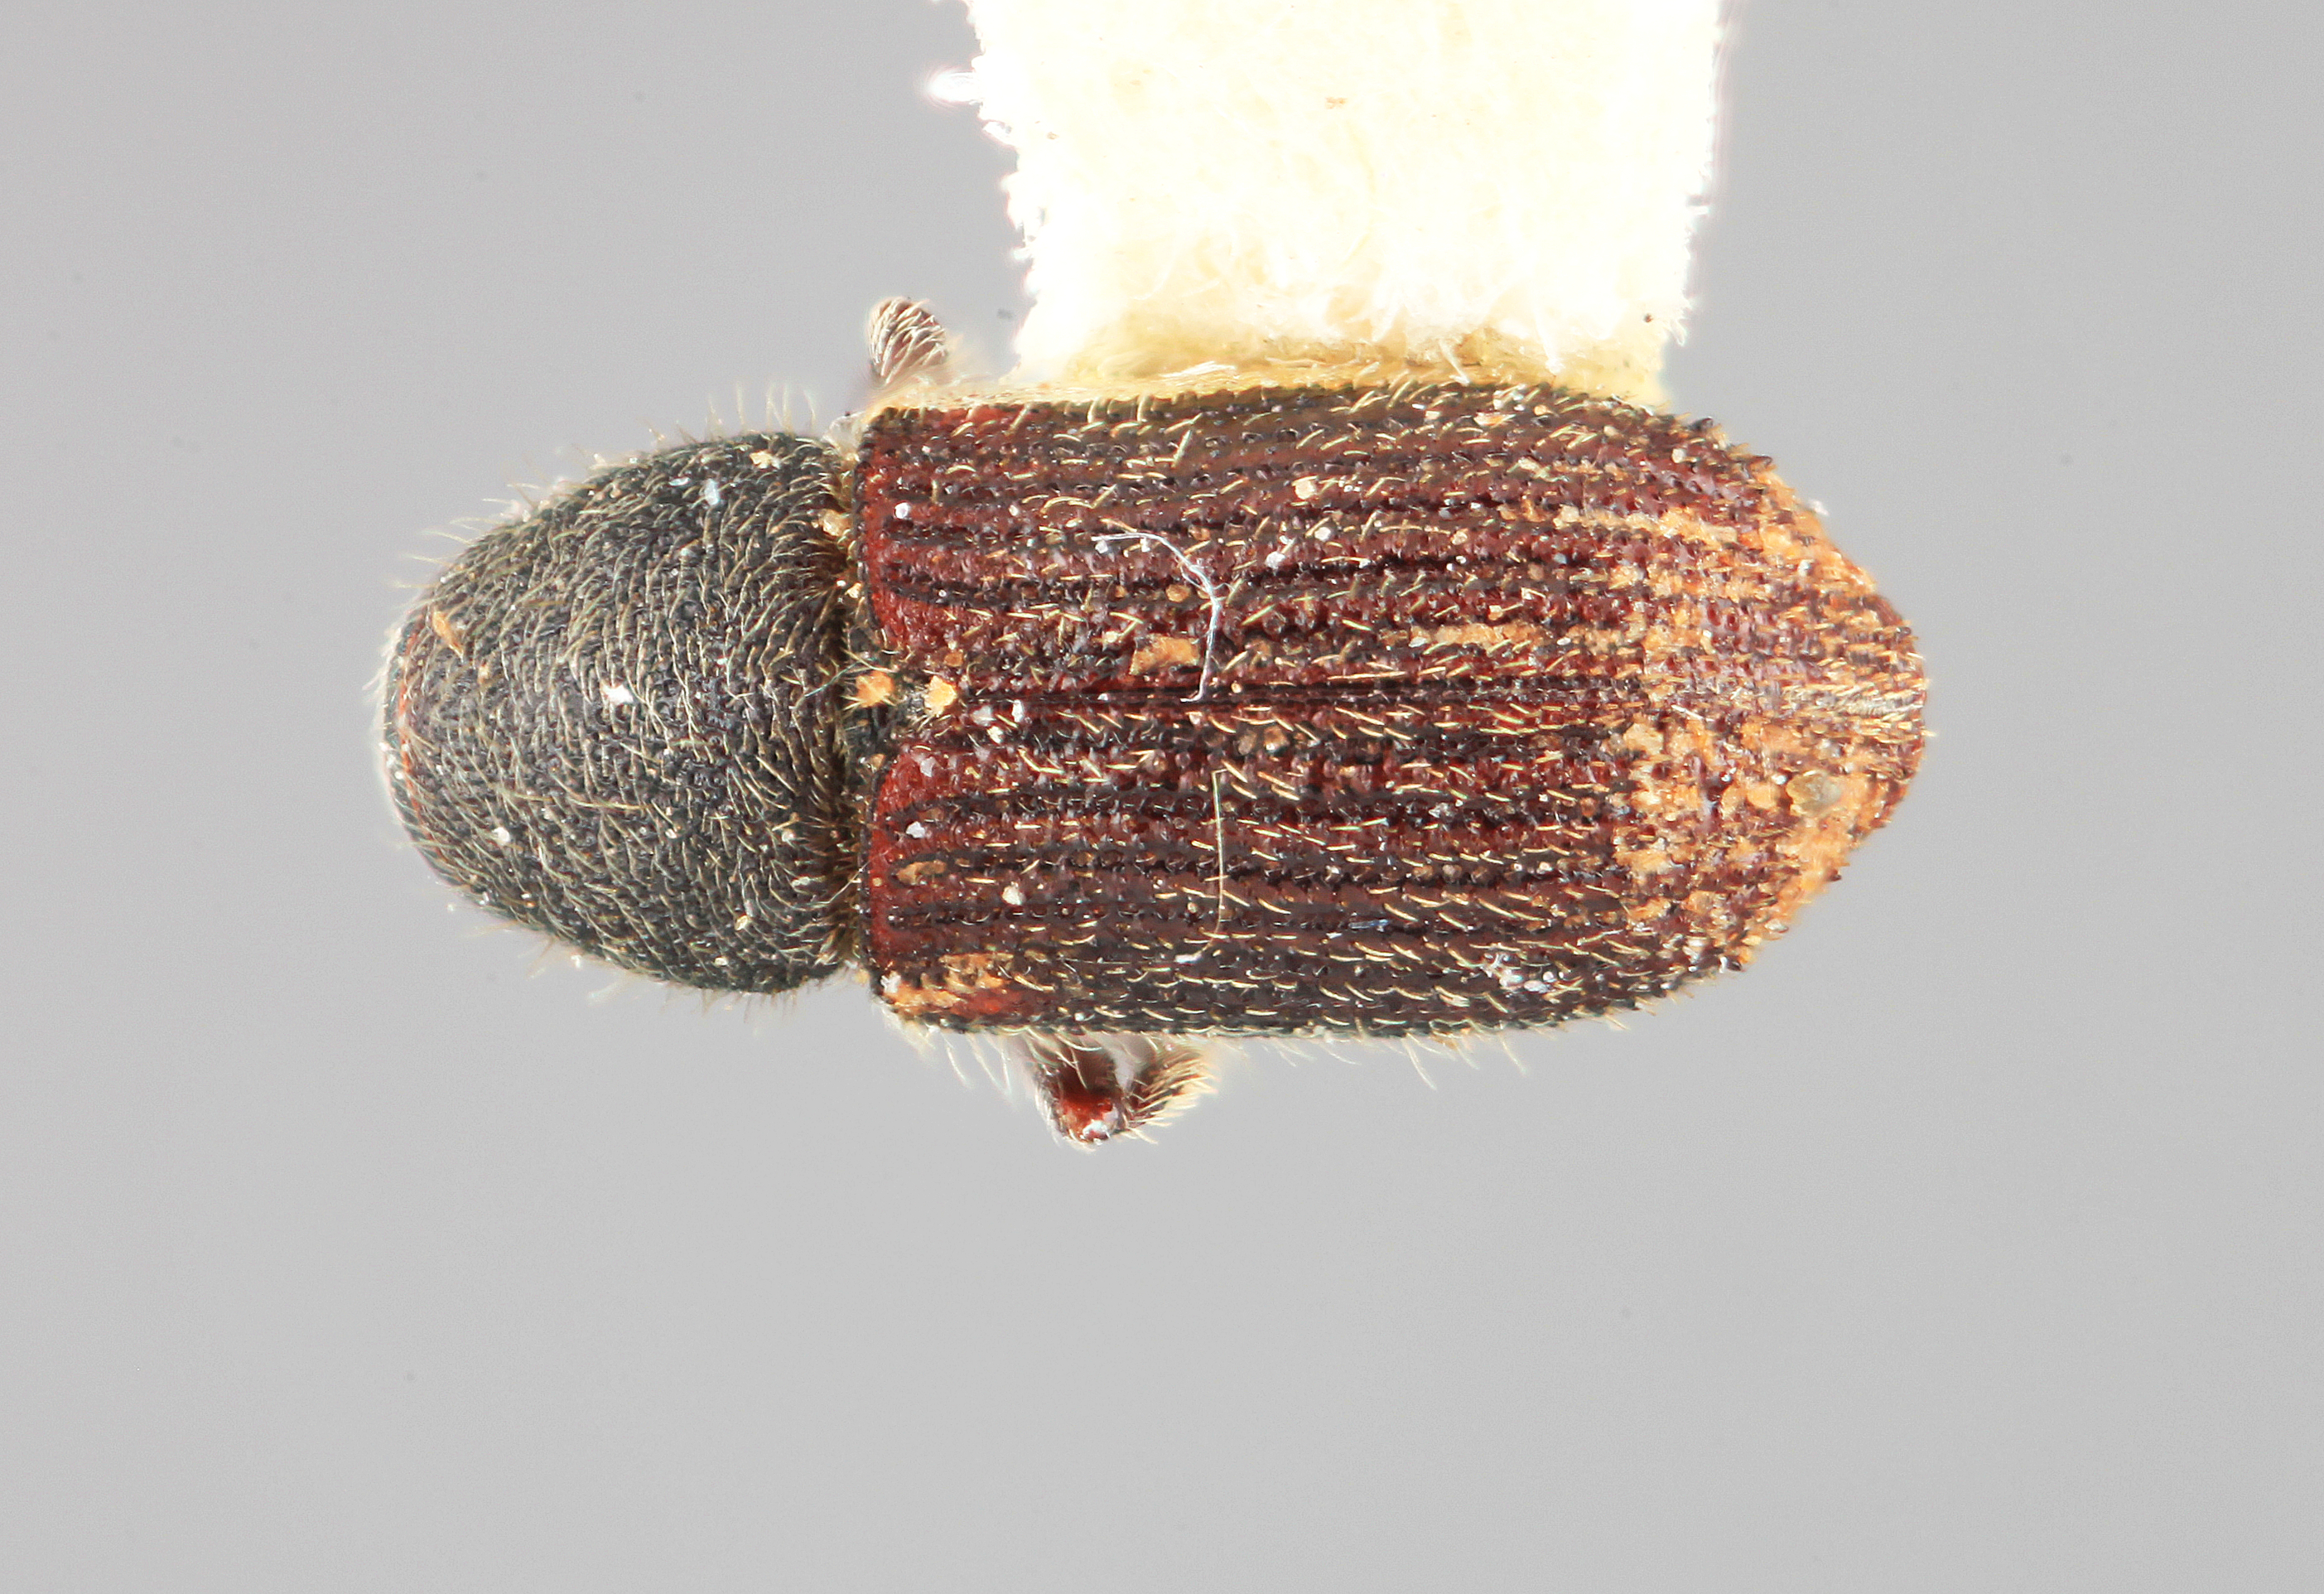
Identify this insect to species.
Phloeotribus woytkowskii
